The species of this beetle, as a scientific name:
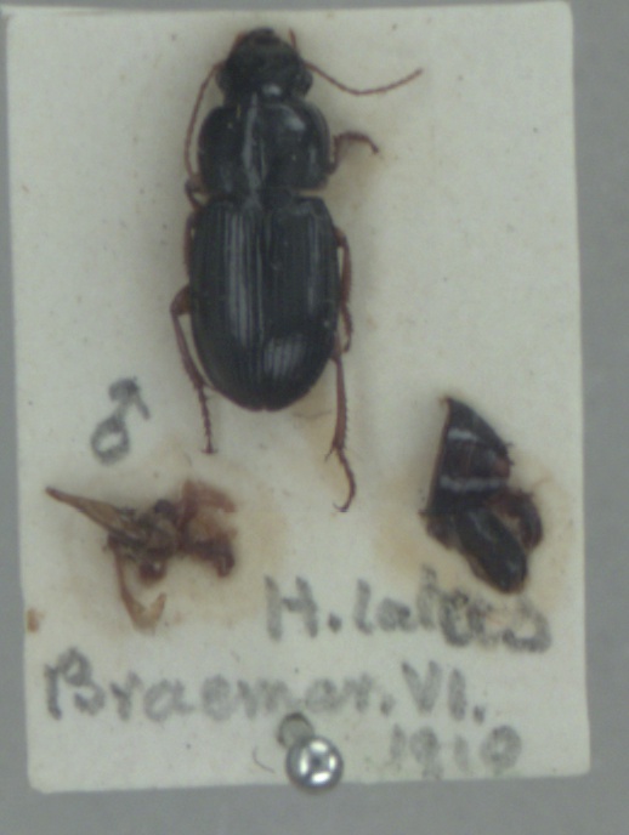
Harpalus latus
